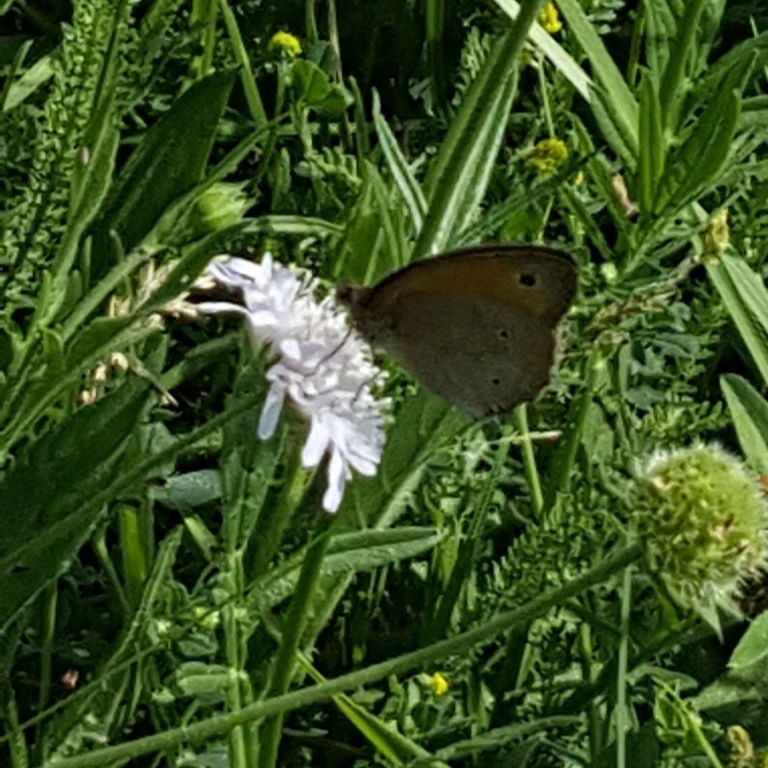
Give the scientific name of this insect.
Maniola jurtina
